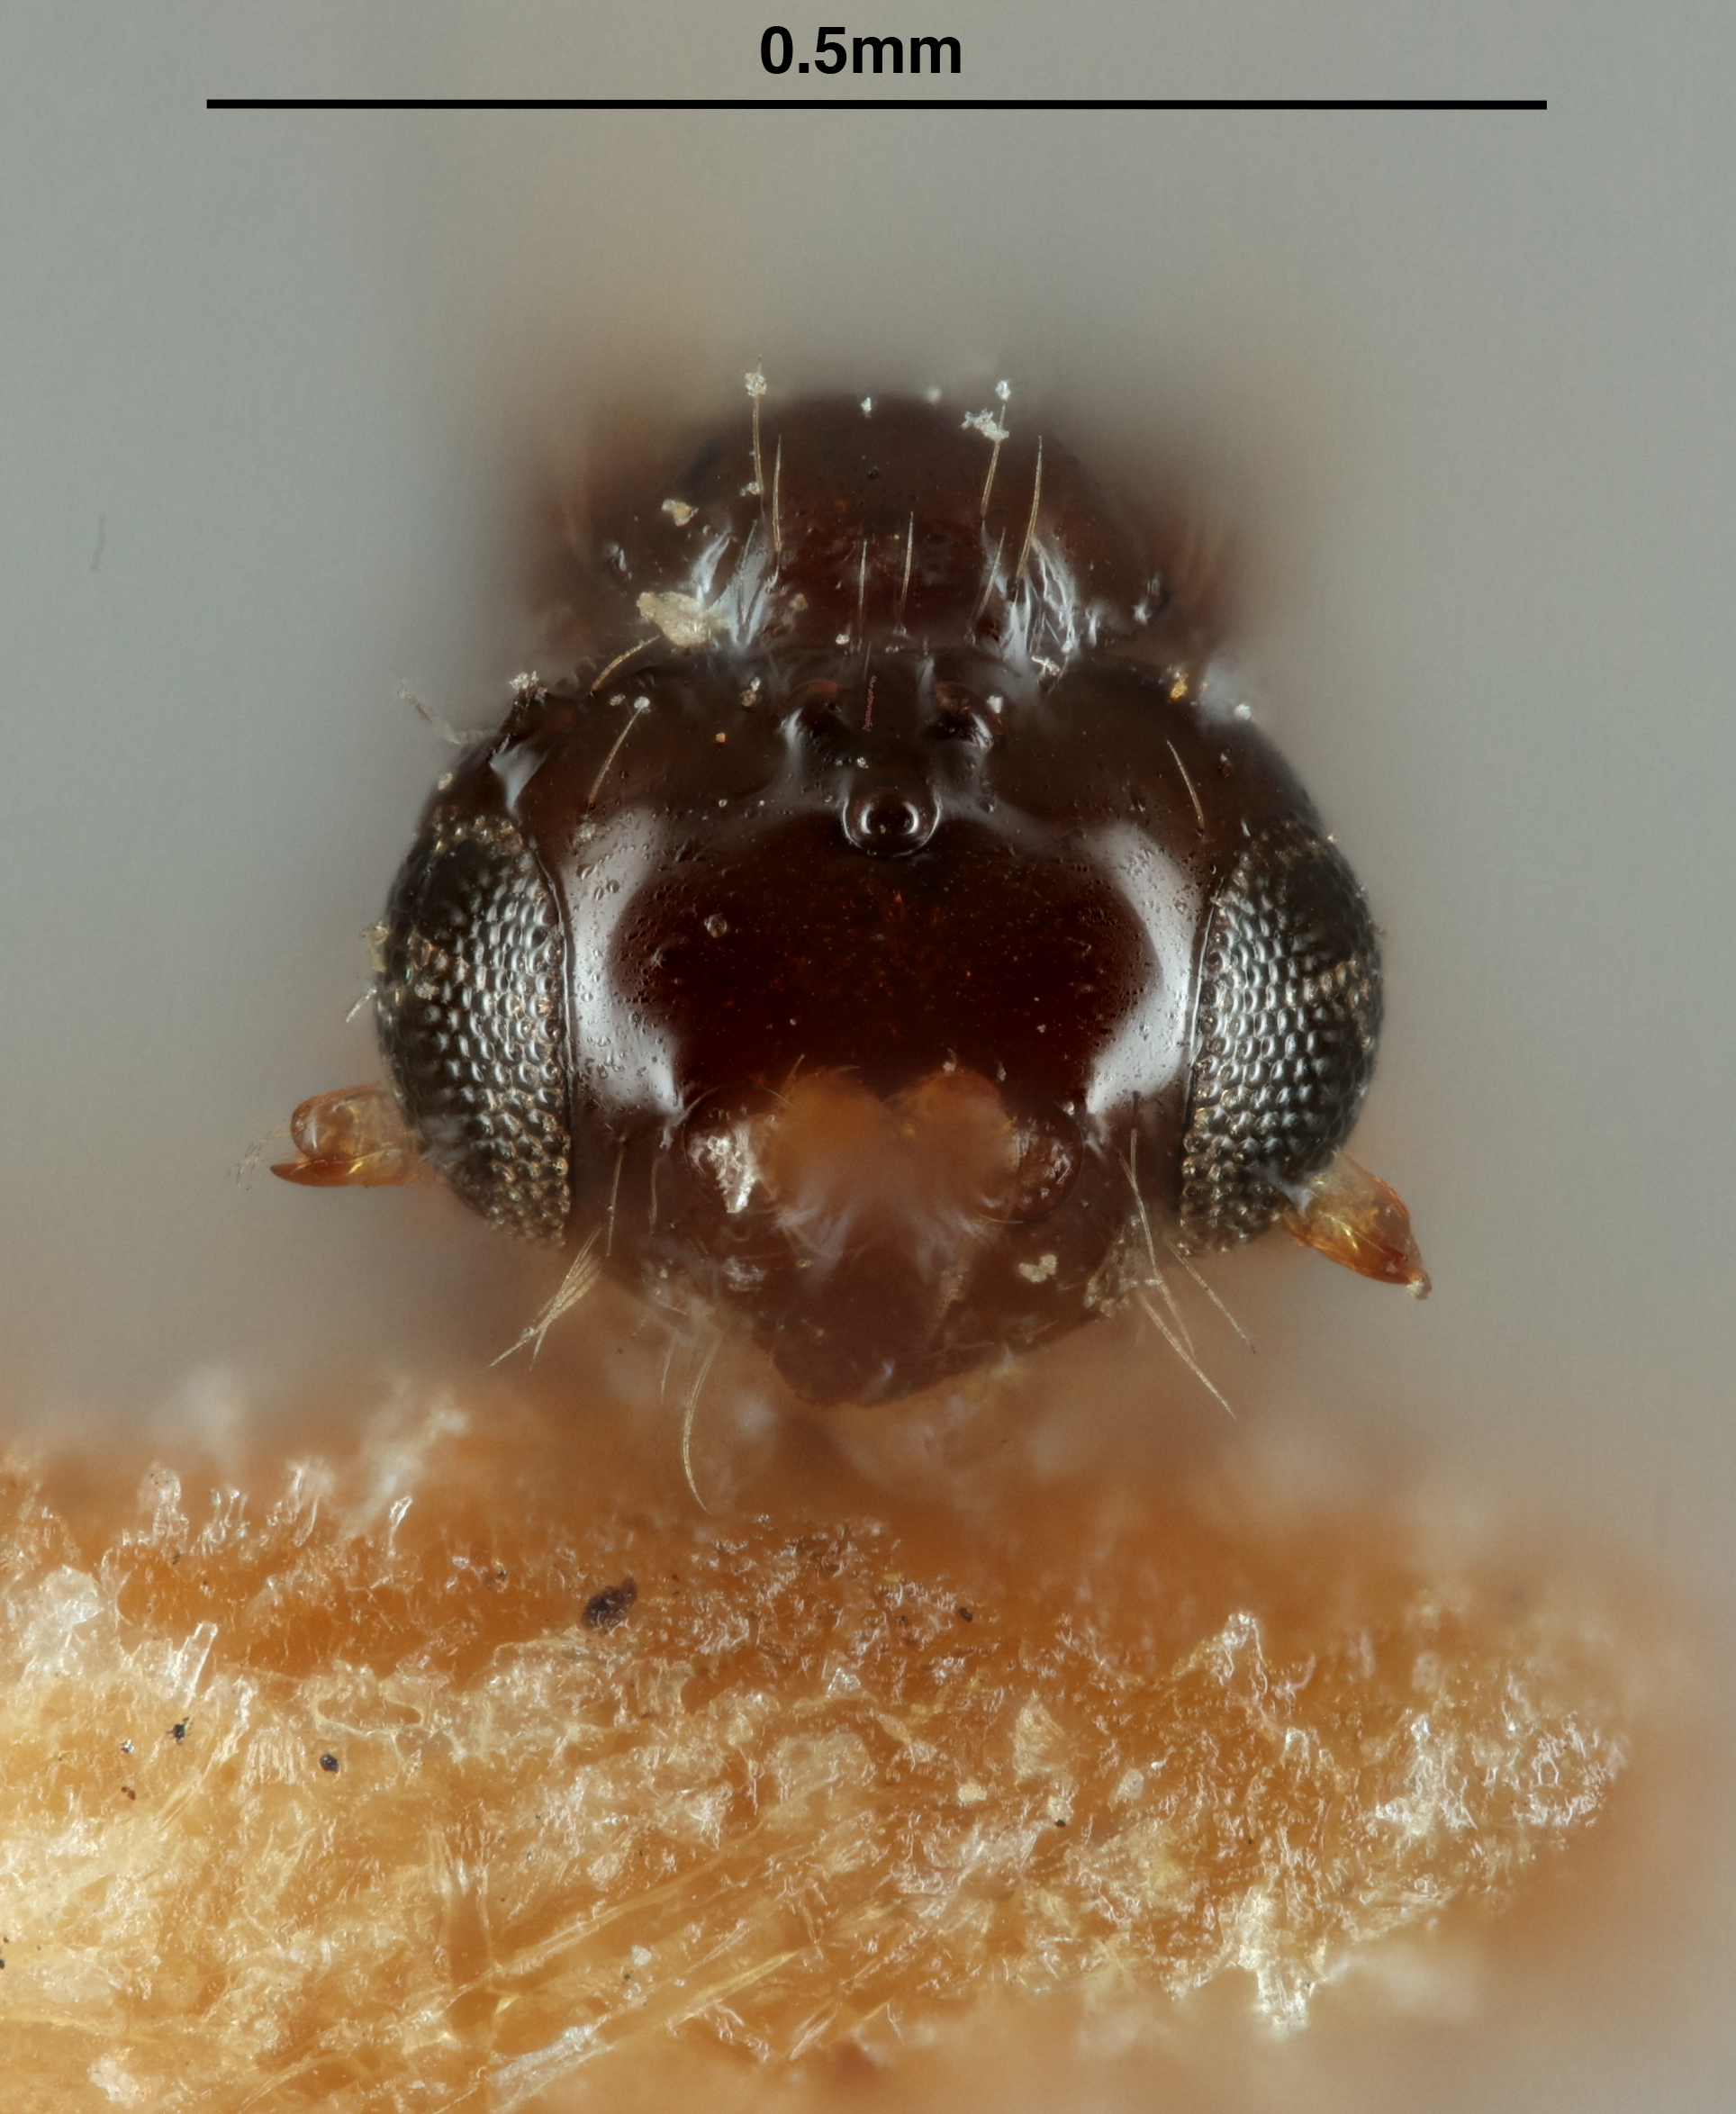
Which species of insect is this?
Synaldis cabinica
